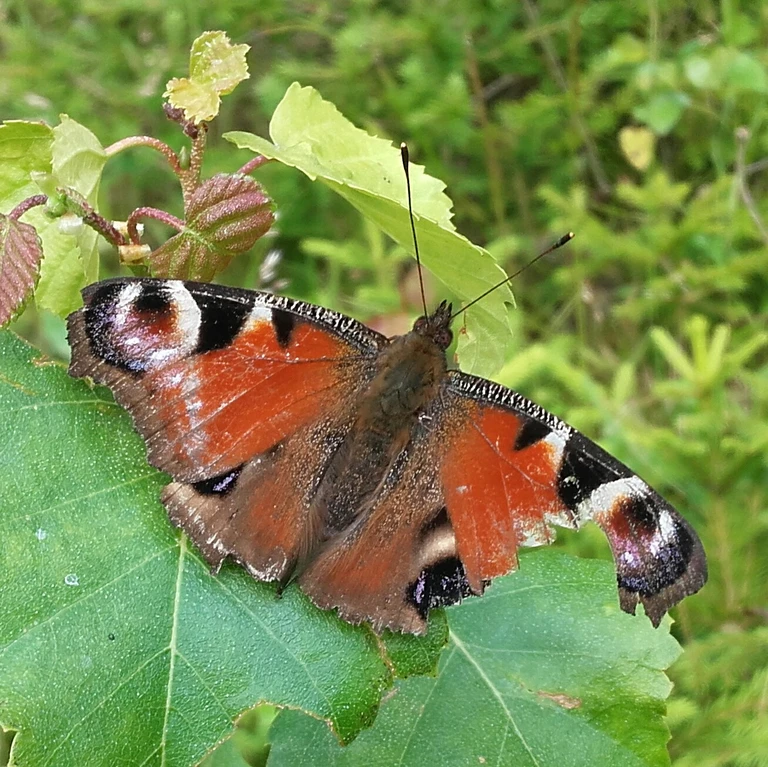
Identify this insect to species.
Aglais io
